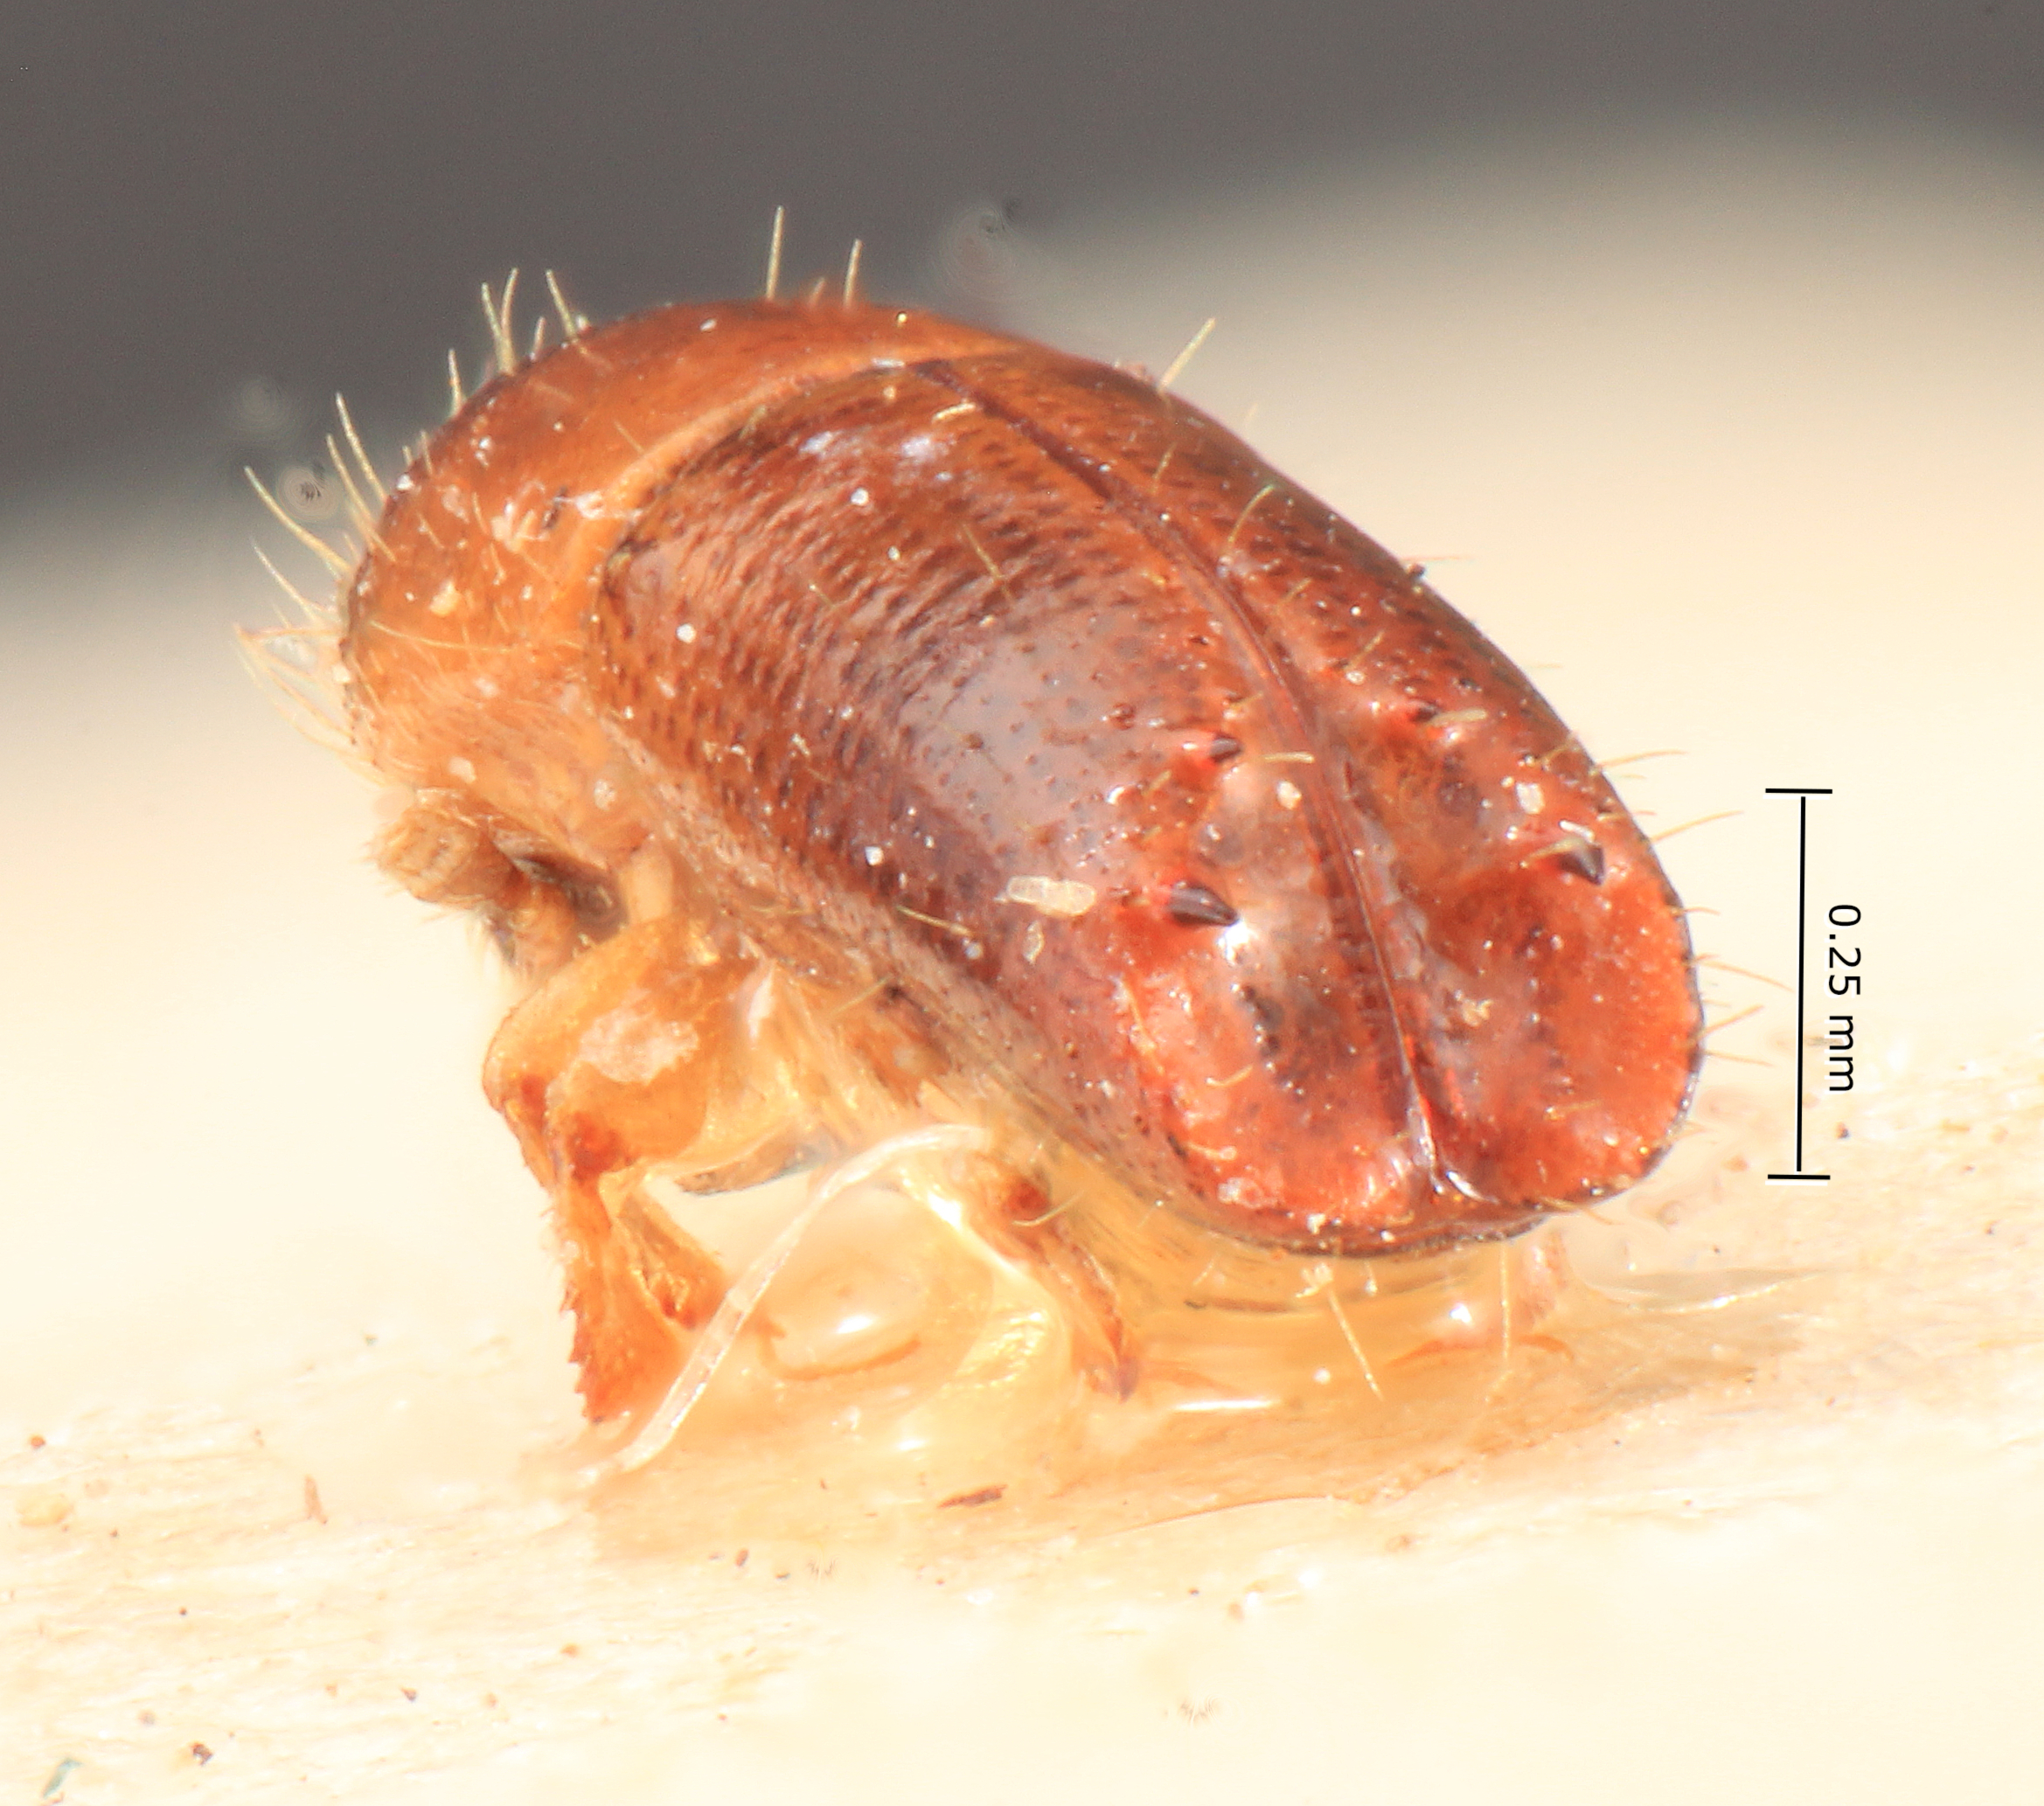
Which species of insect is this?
Xyleborus pseudocylindricus
